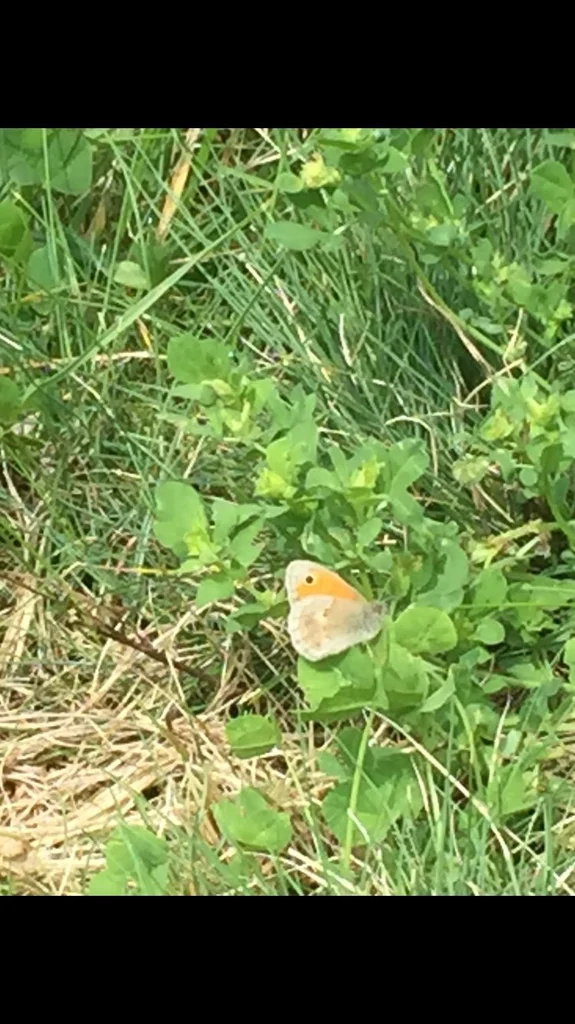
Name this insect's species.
Coenonympha pamphilus
